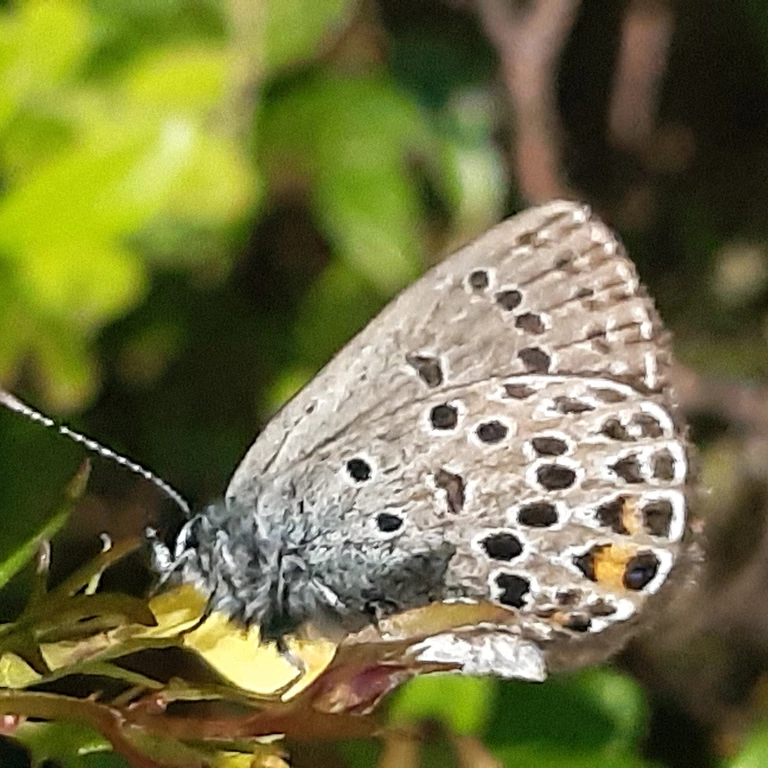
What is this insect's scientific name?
Agriades optilete (also Vacciniina optilete)
